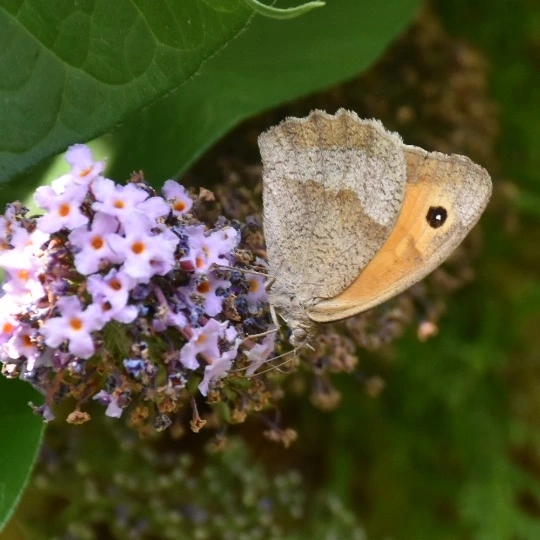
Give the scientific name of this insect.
Maniola jurtina
